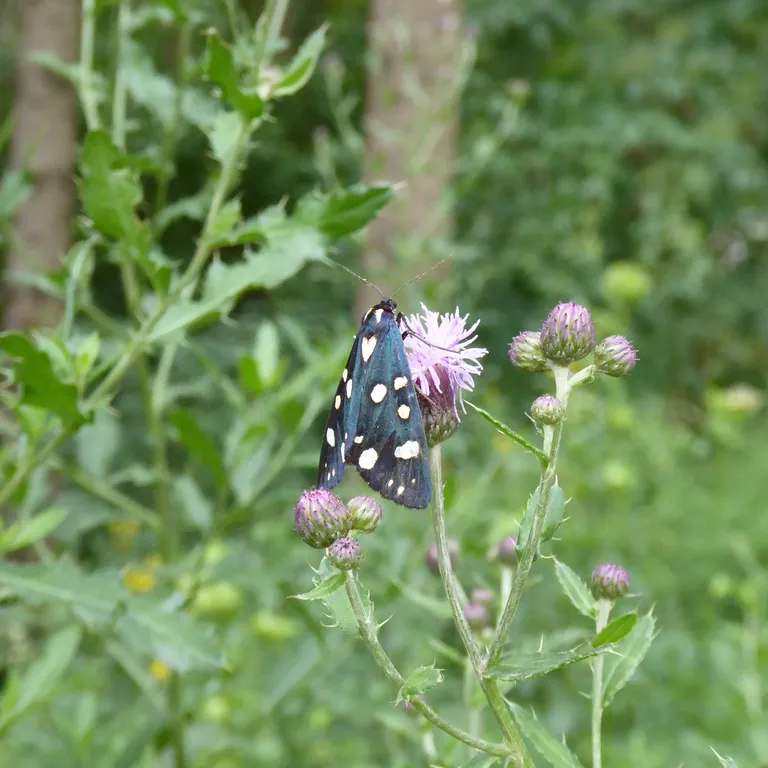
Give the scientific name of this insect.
Callimorpha dominula
